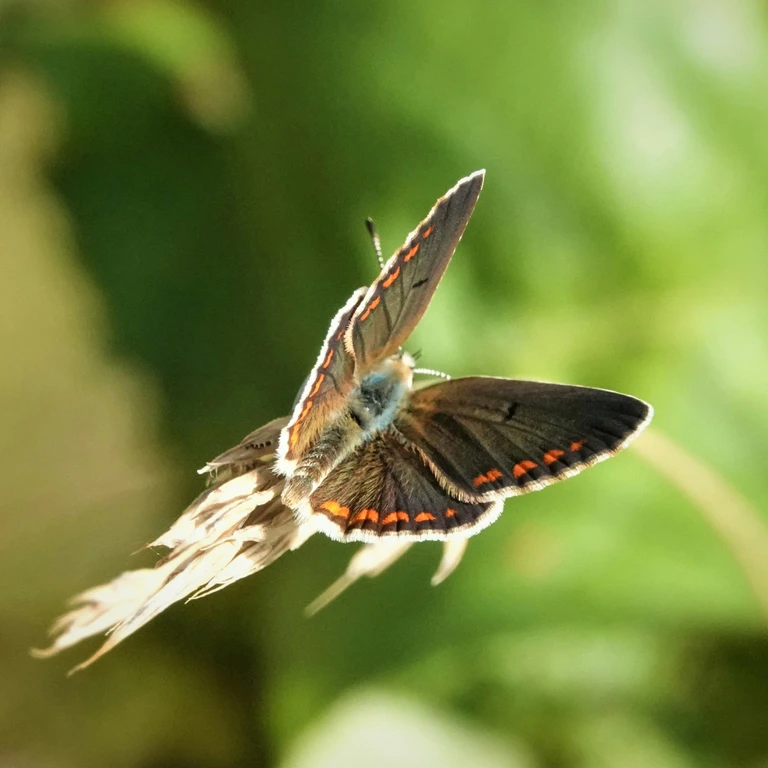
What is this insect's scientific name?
Aricia agestis/artaxerxes
